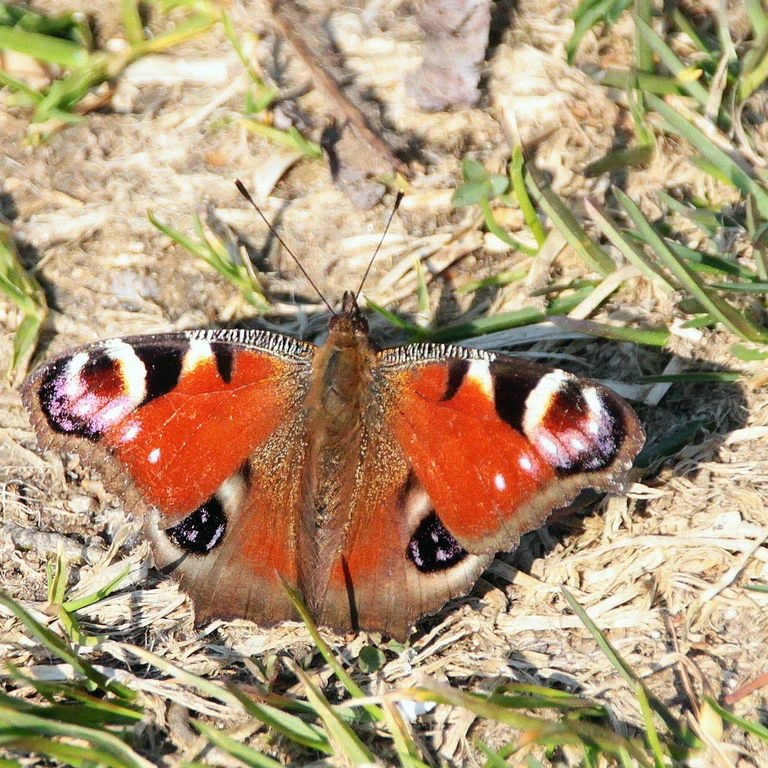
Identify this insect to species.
Aglais io
